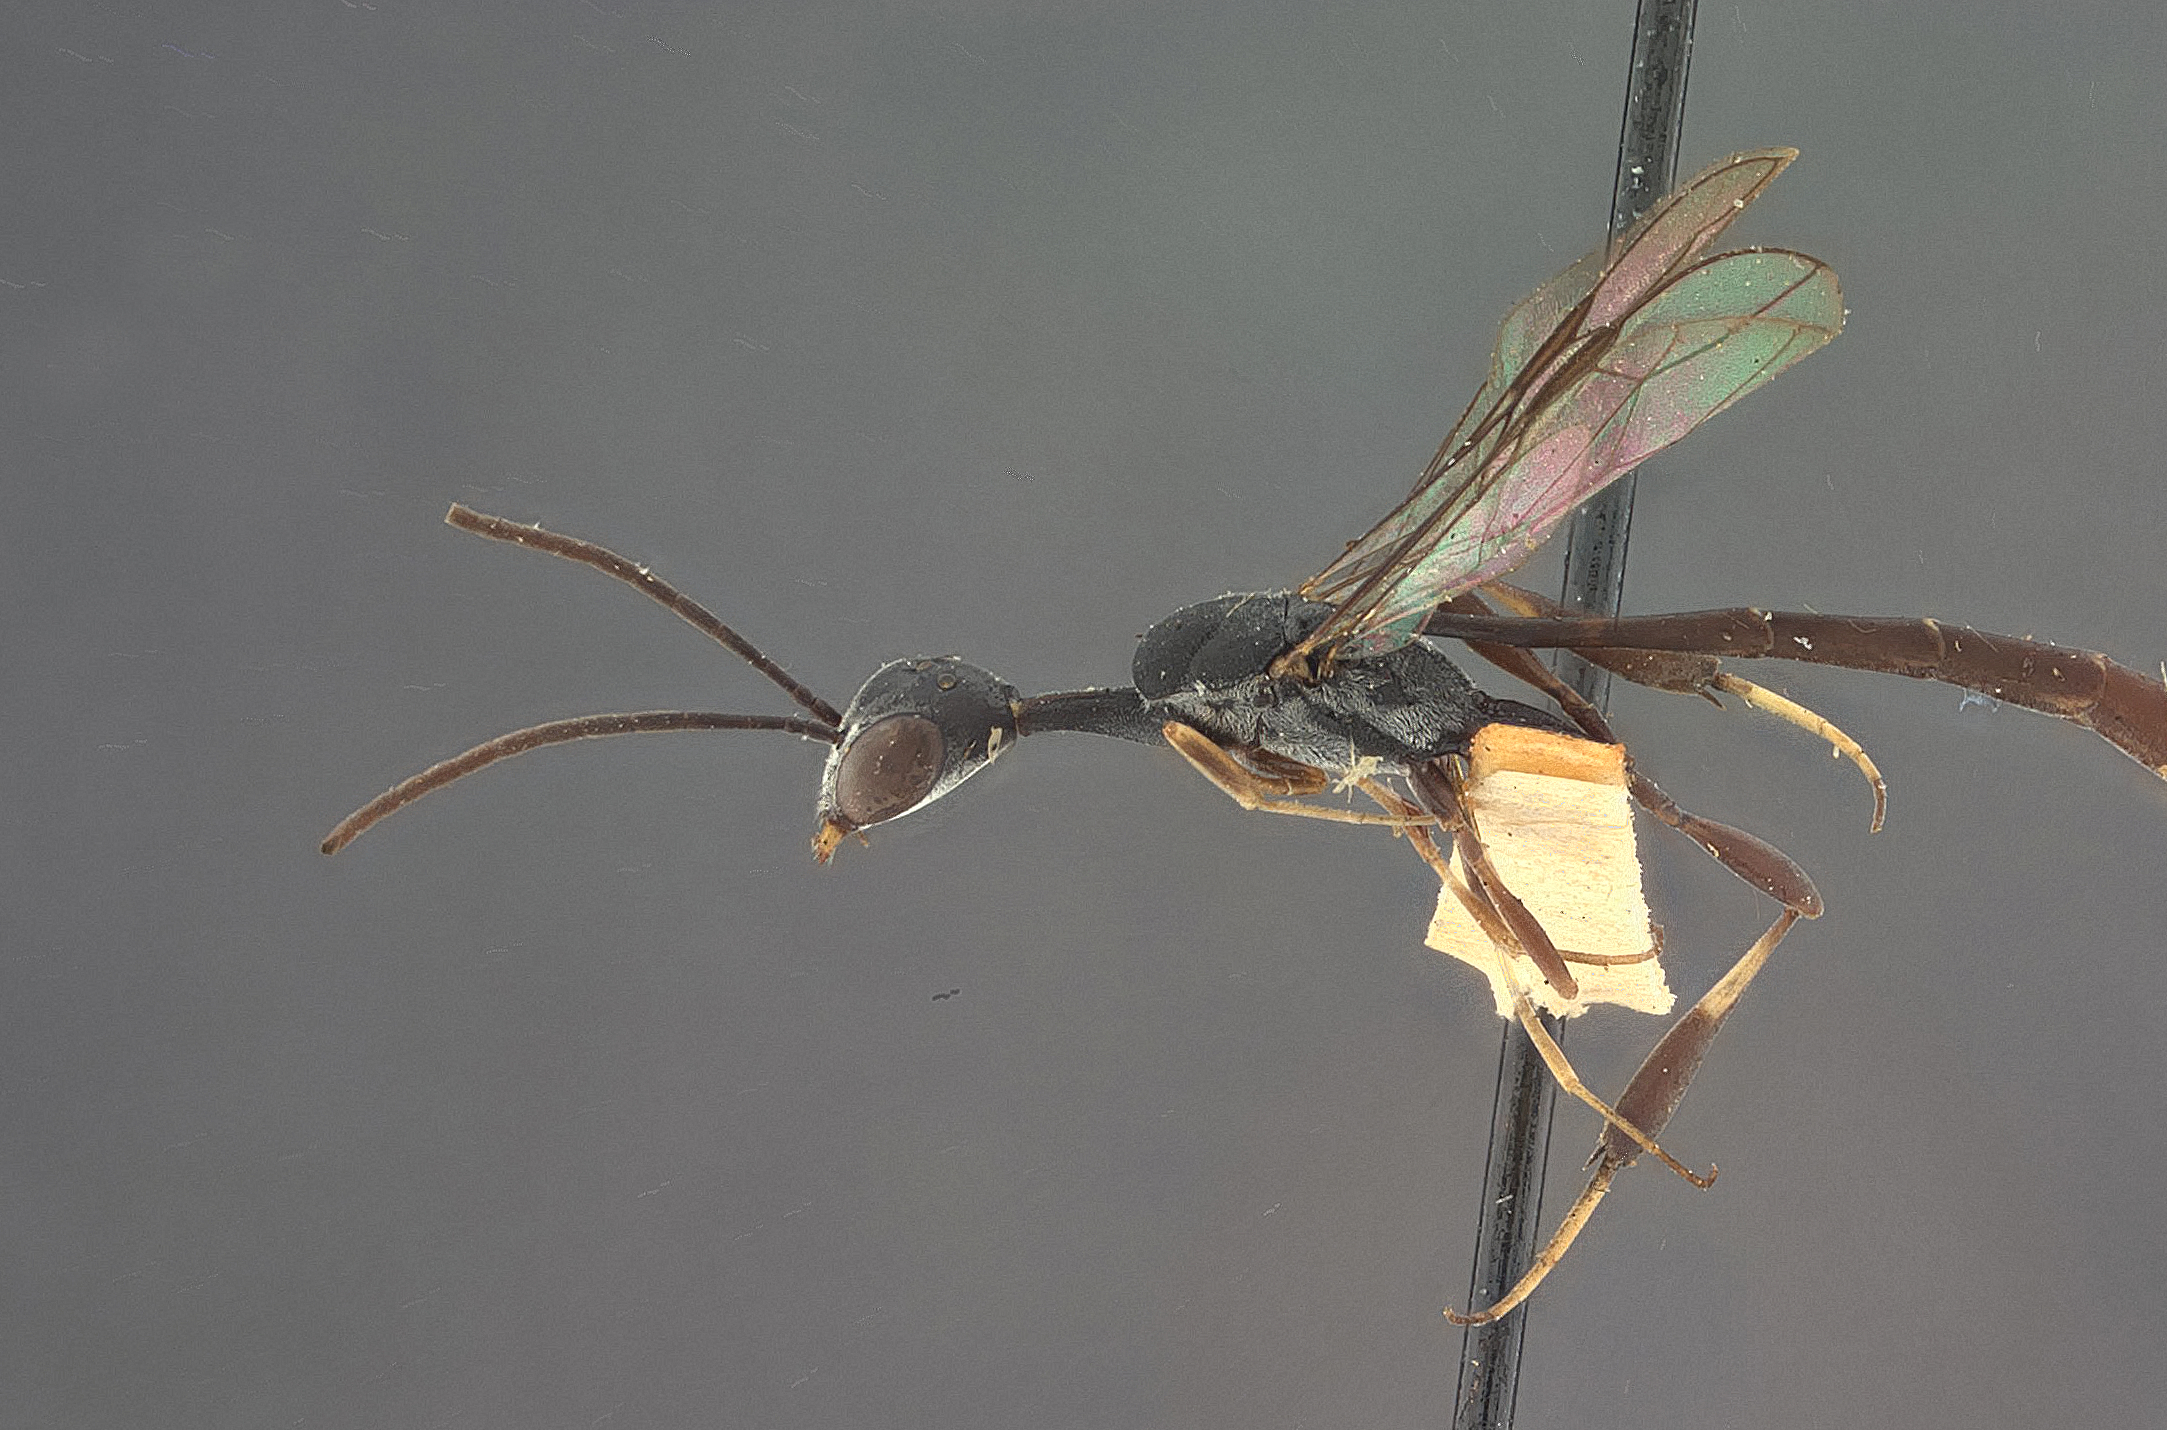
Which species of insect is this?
Gasteruption tardivum
